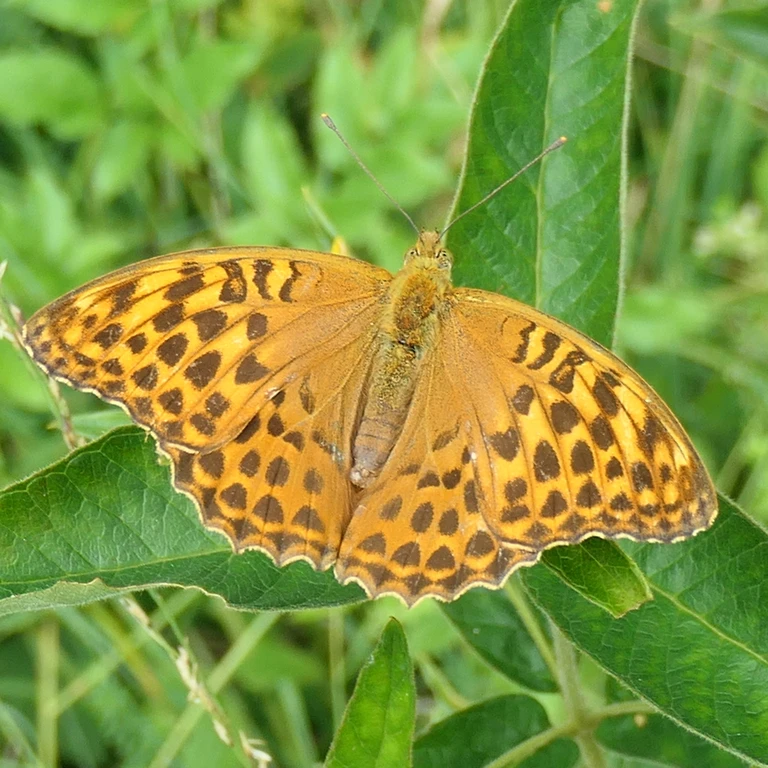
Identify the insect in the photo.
Argynnis paphia
